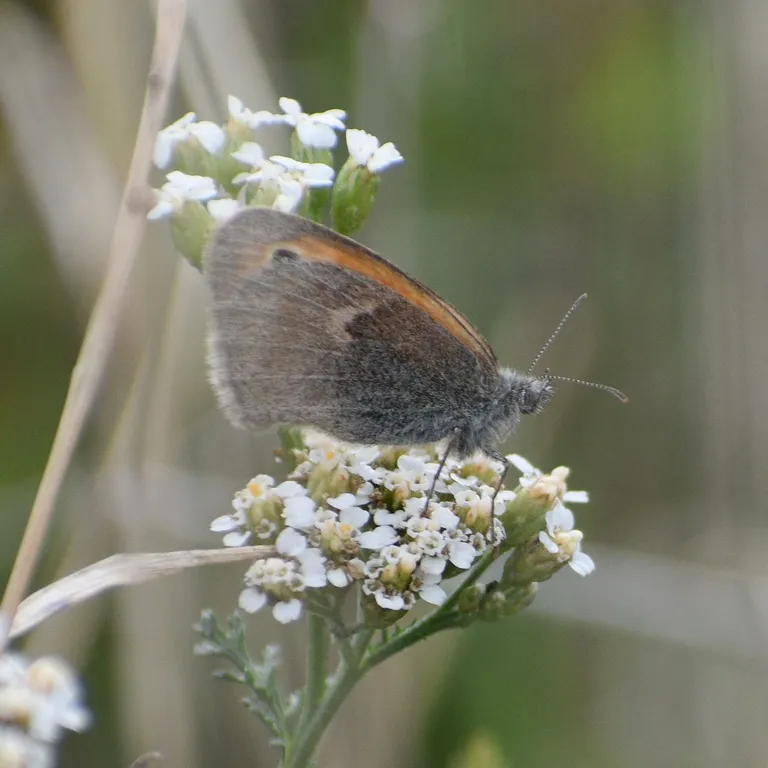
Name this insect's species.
Coenonympha pamphilus
